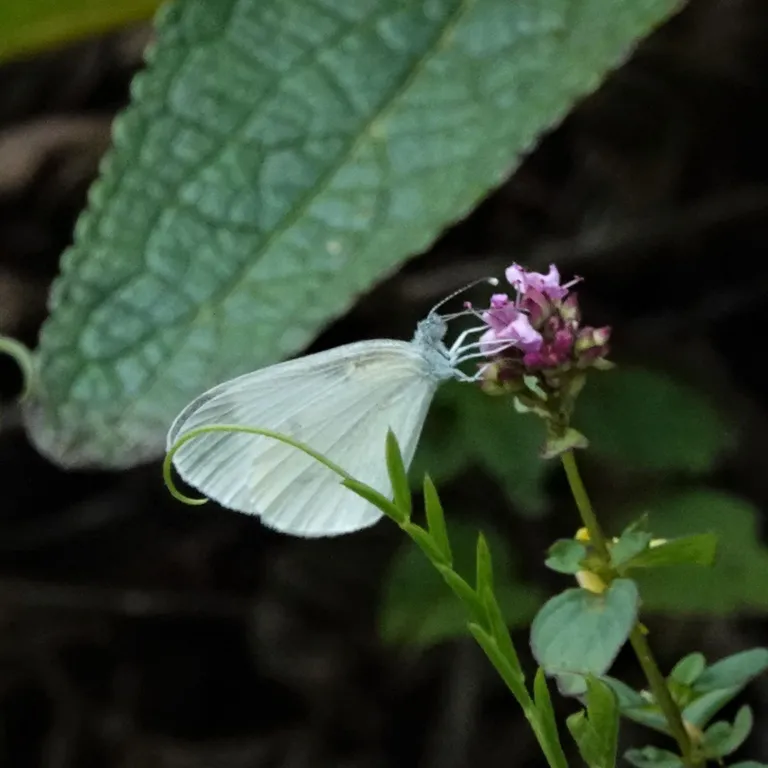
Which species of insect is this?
Leptidea sinapis/juvernica
